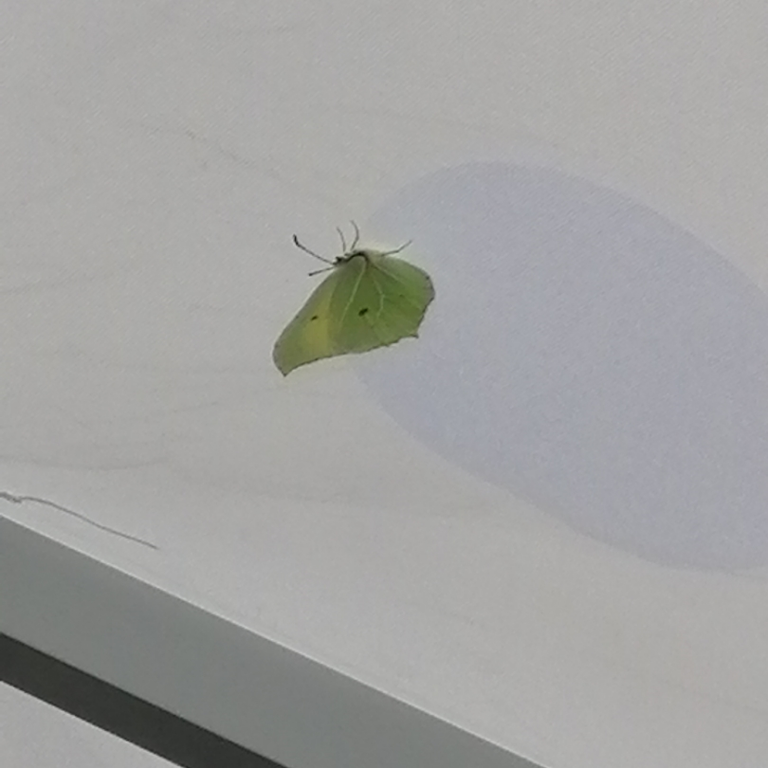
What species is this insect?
Gonepteryx rhamni
